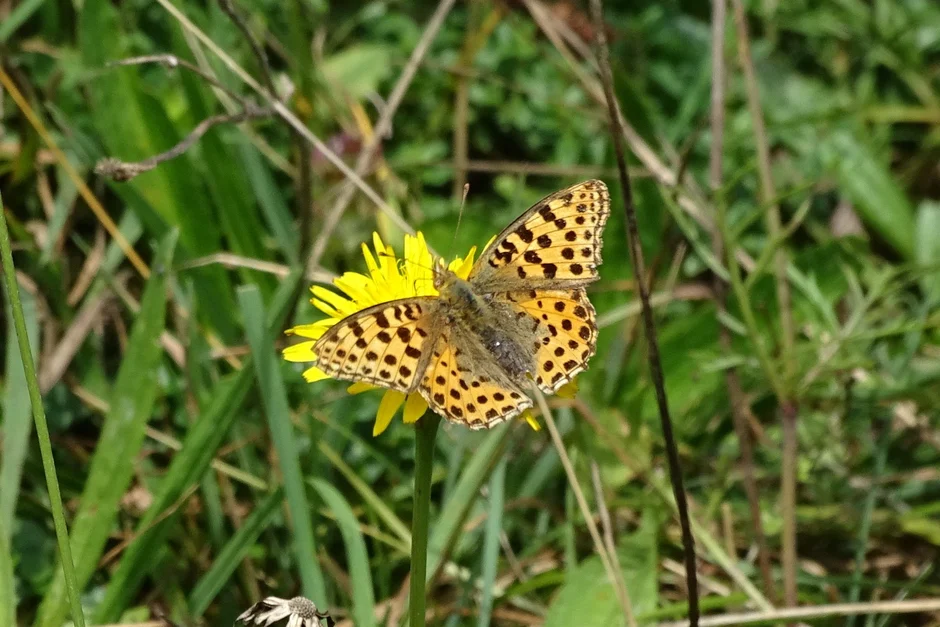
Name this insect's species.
Issoria lathonia
